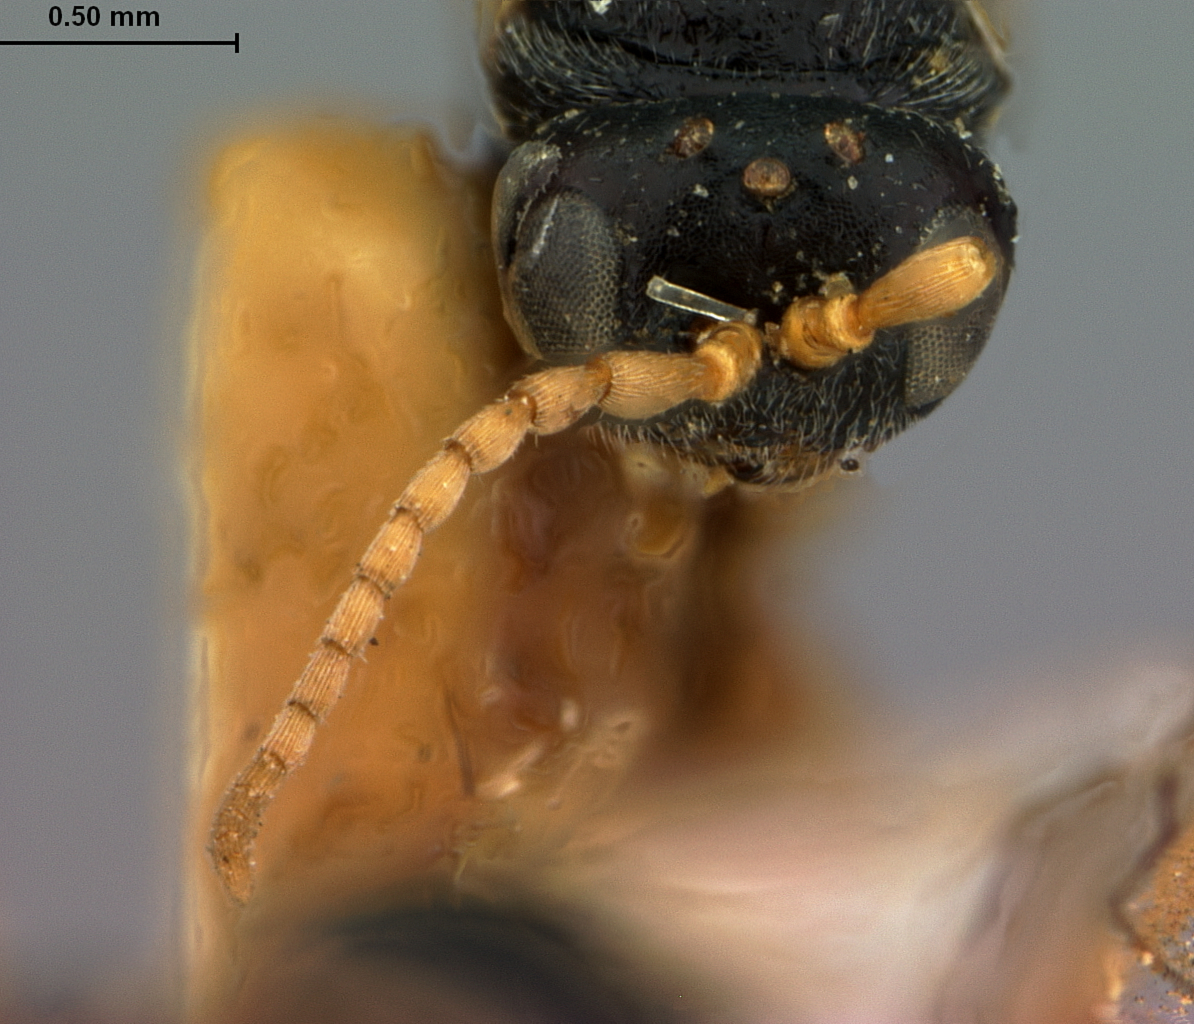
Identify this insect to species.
Andricus murtfeldtae
